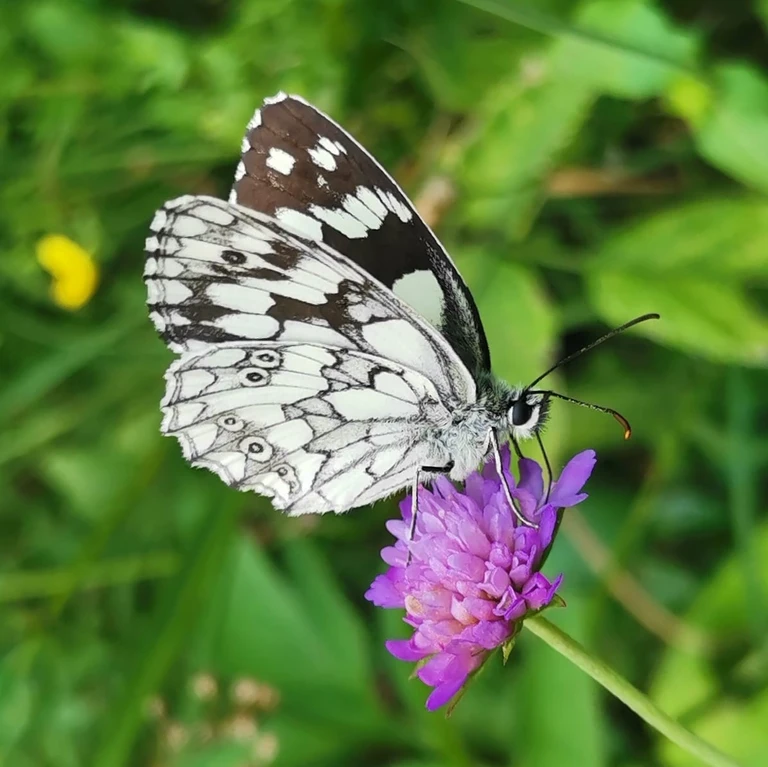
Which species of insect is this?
Melanargia galathea
